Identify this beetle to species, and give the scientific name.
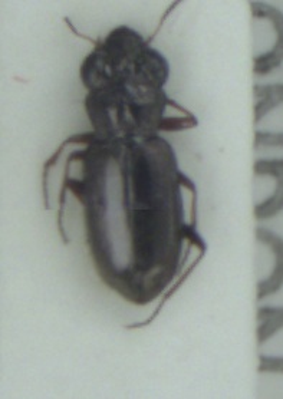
Notiophilus rufipes
